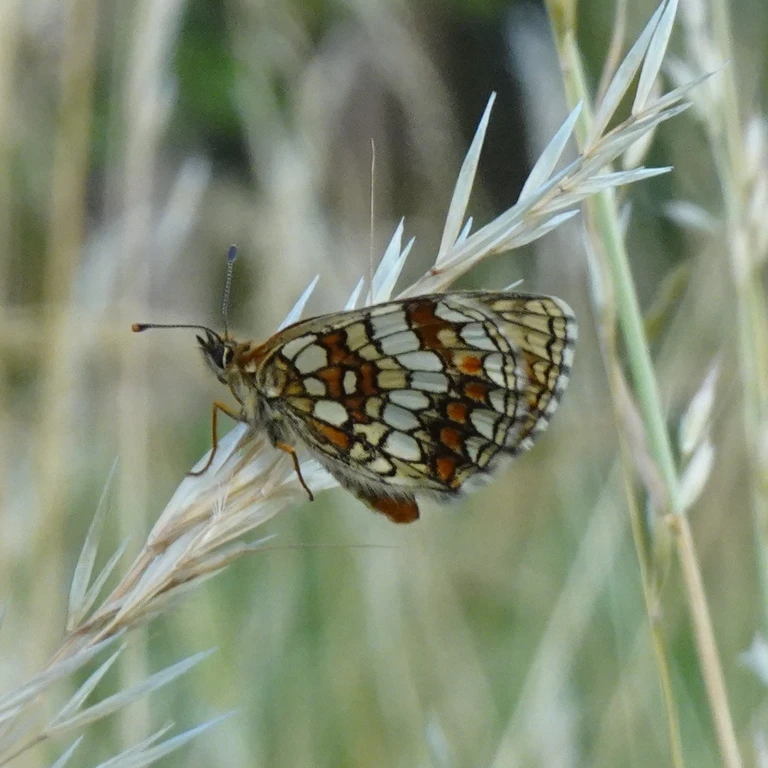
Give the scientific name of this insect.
Melitaea athalia
